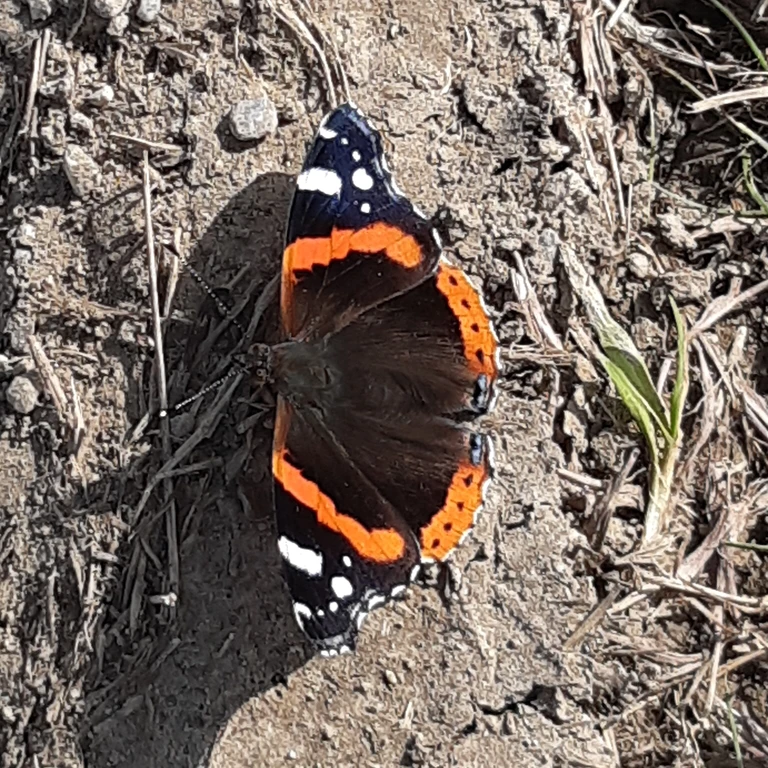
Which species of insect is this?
Vanessa atalanta
